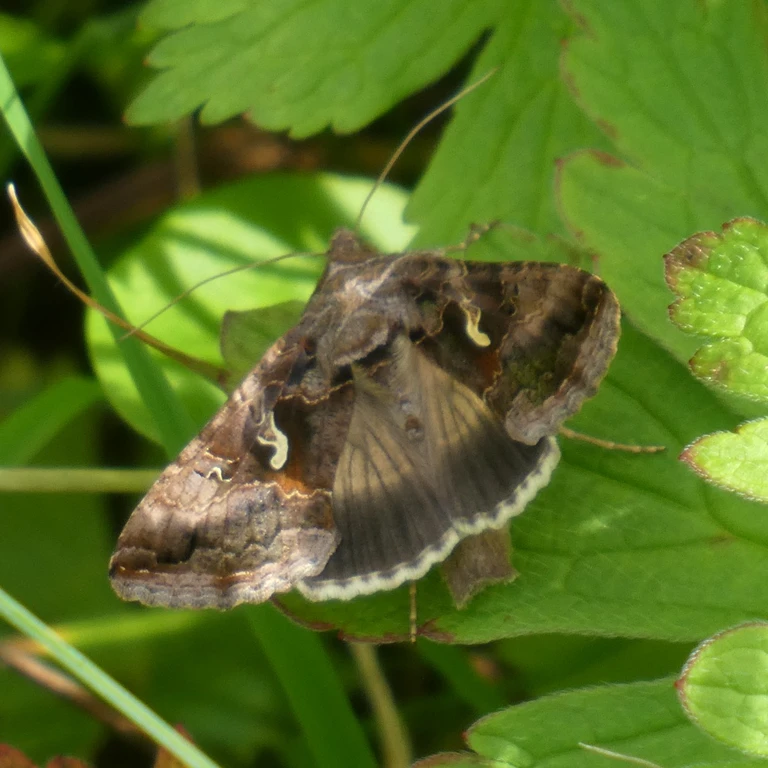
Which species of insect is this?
Autographa gamma
